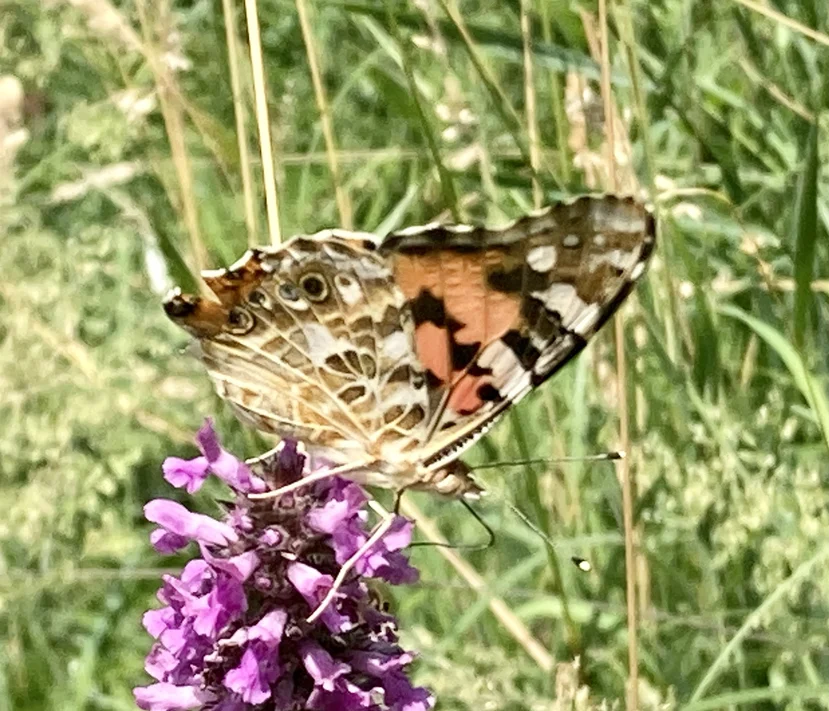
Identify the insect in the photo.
Vanessa cardui
